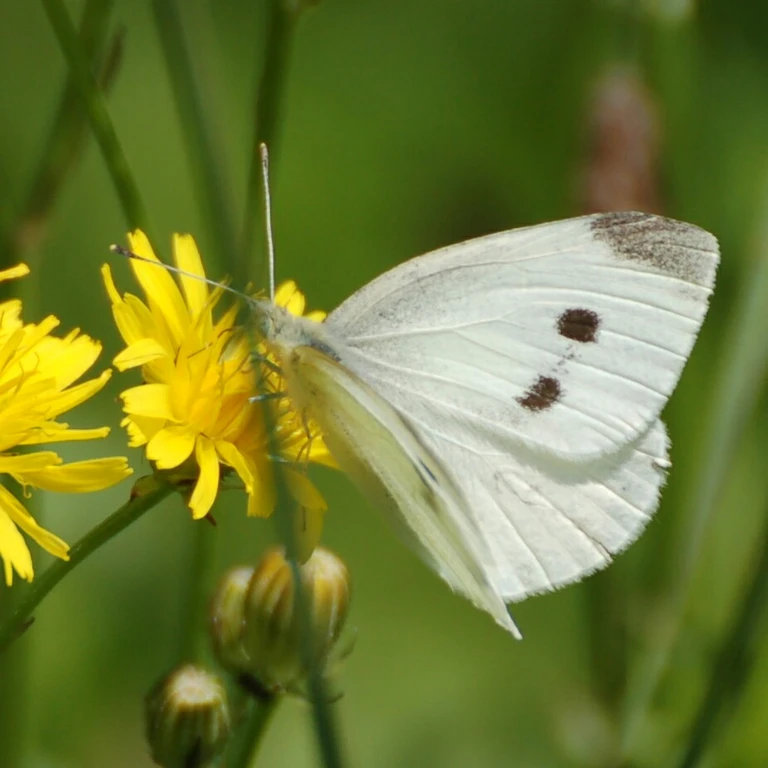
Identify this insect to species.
Pieris rapae
